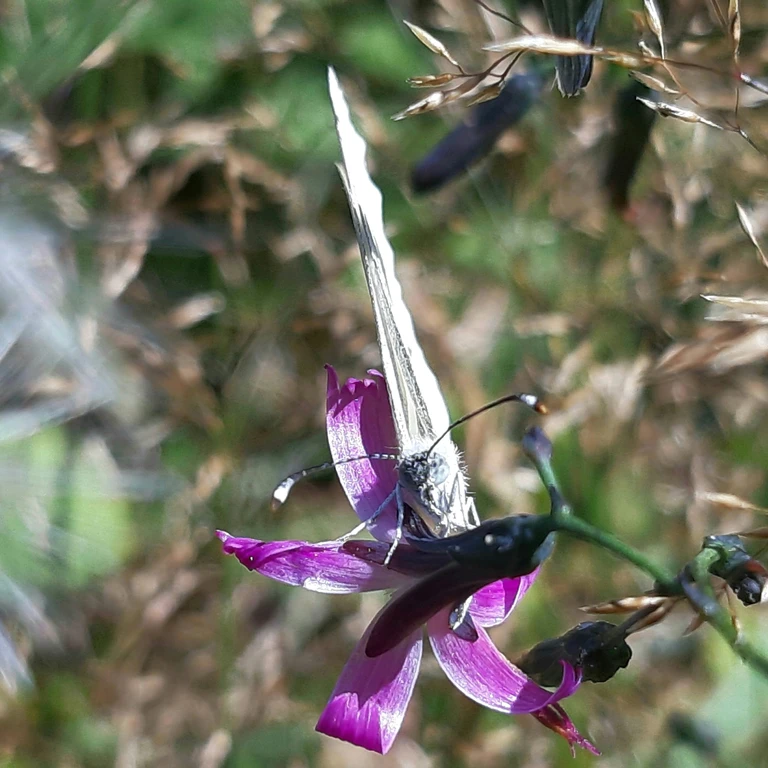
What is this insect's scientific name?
Leptidea sinapis/juvernica
